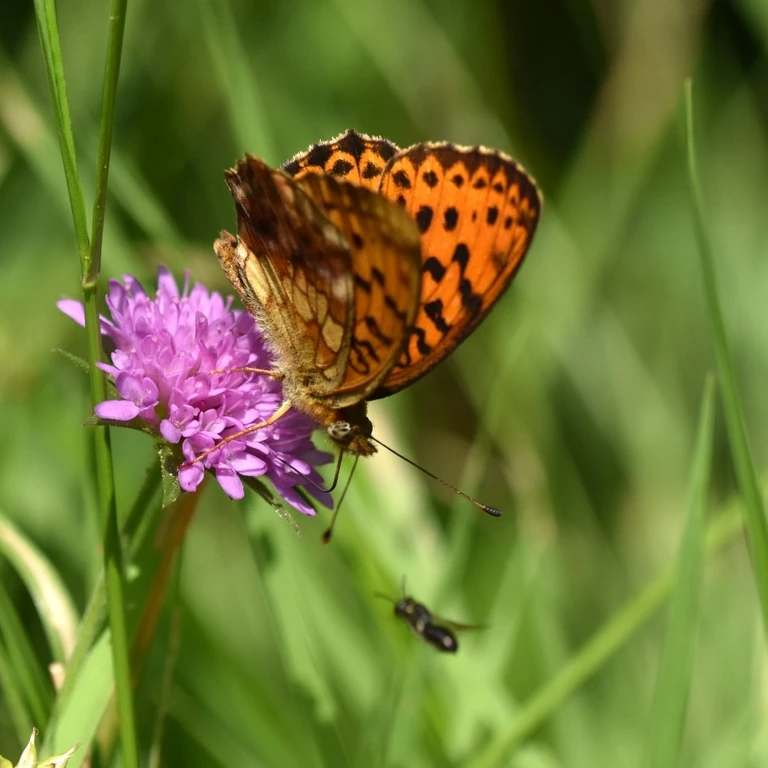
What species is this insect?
Brenthis daphne
